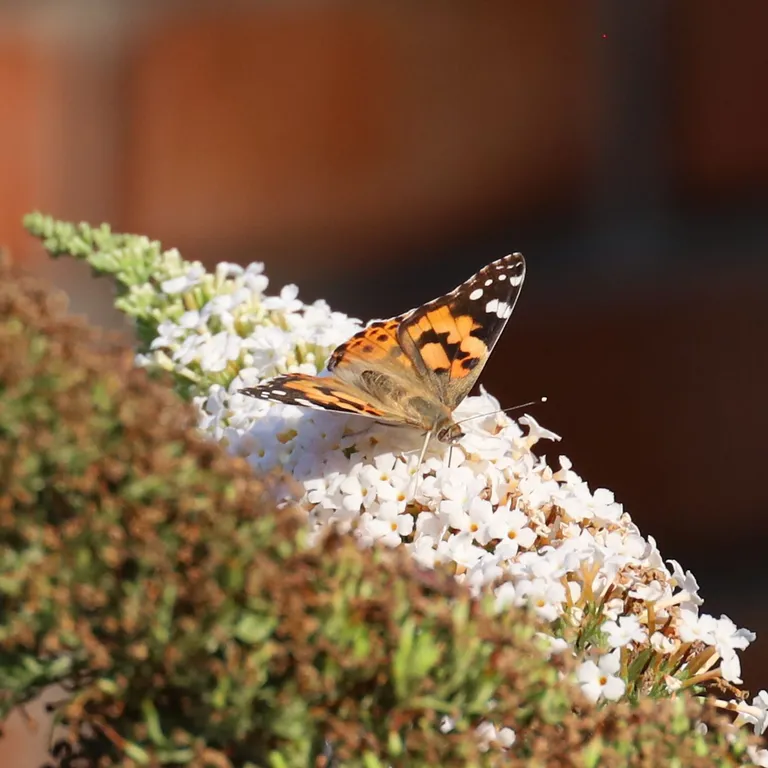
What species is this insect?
Vanessa cardui
